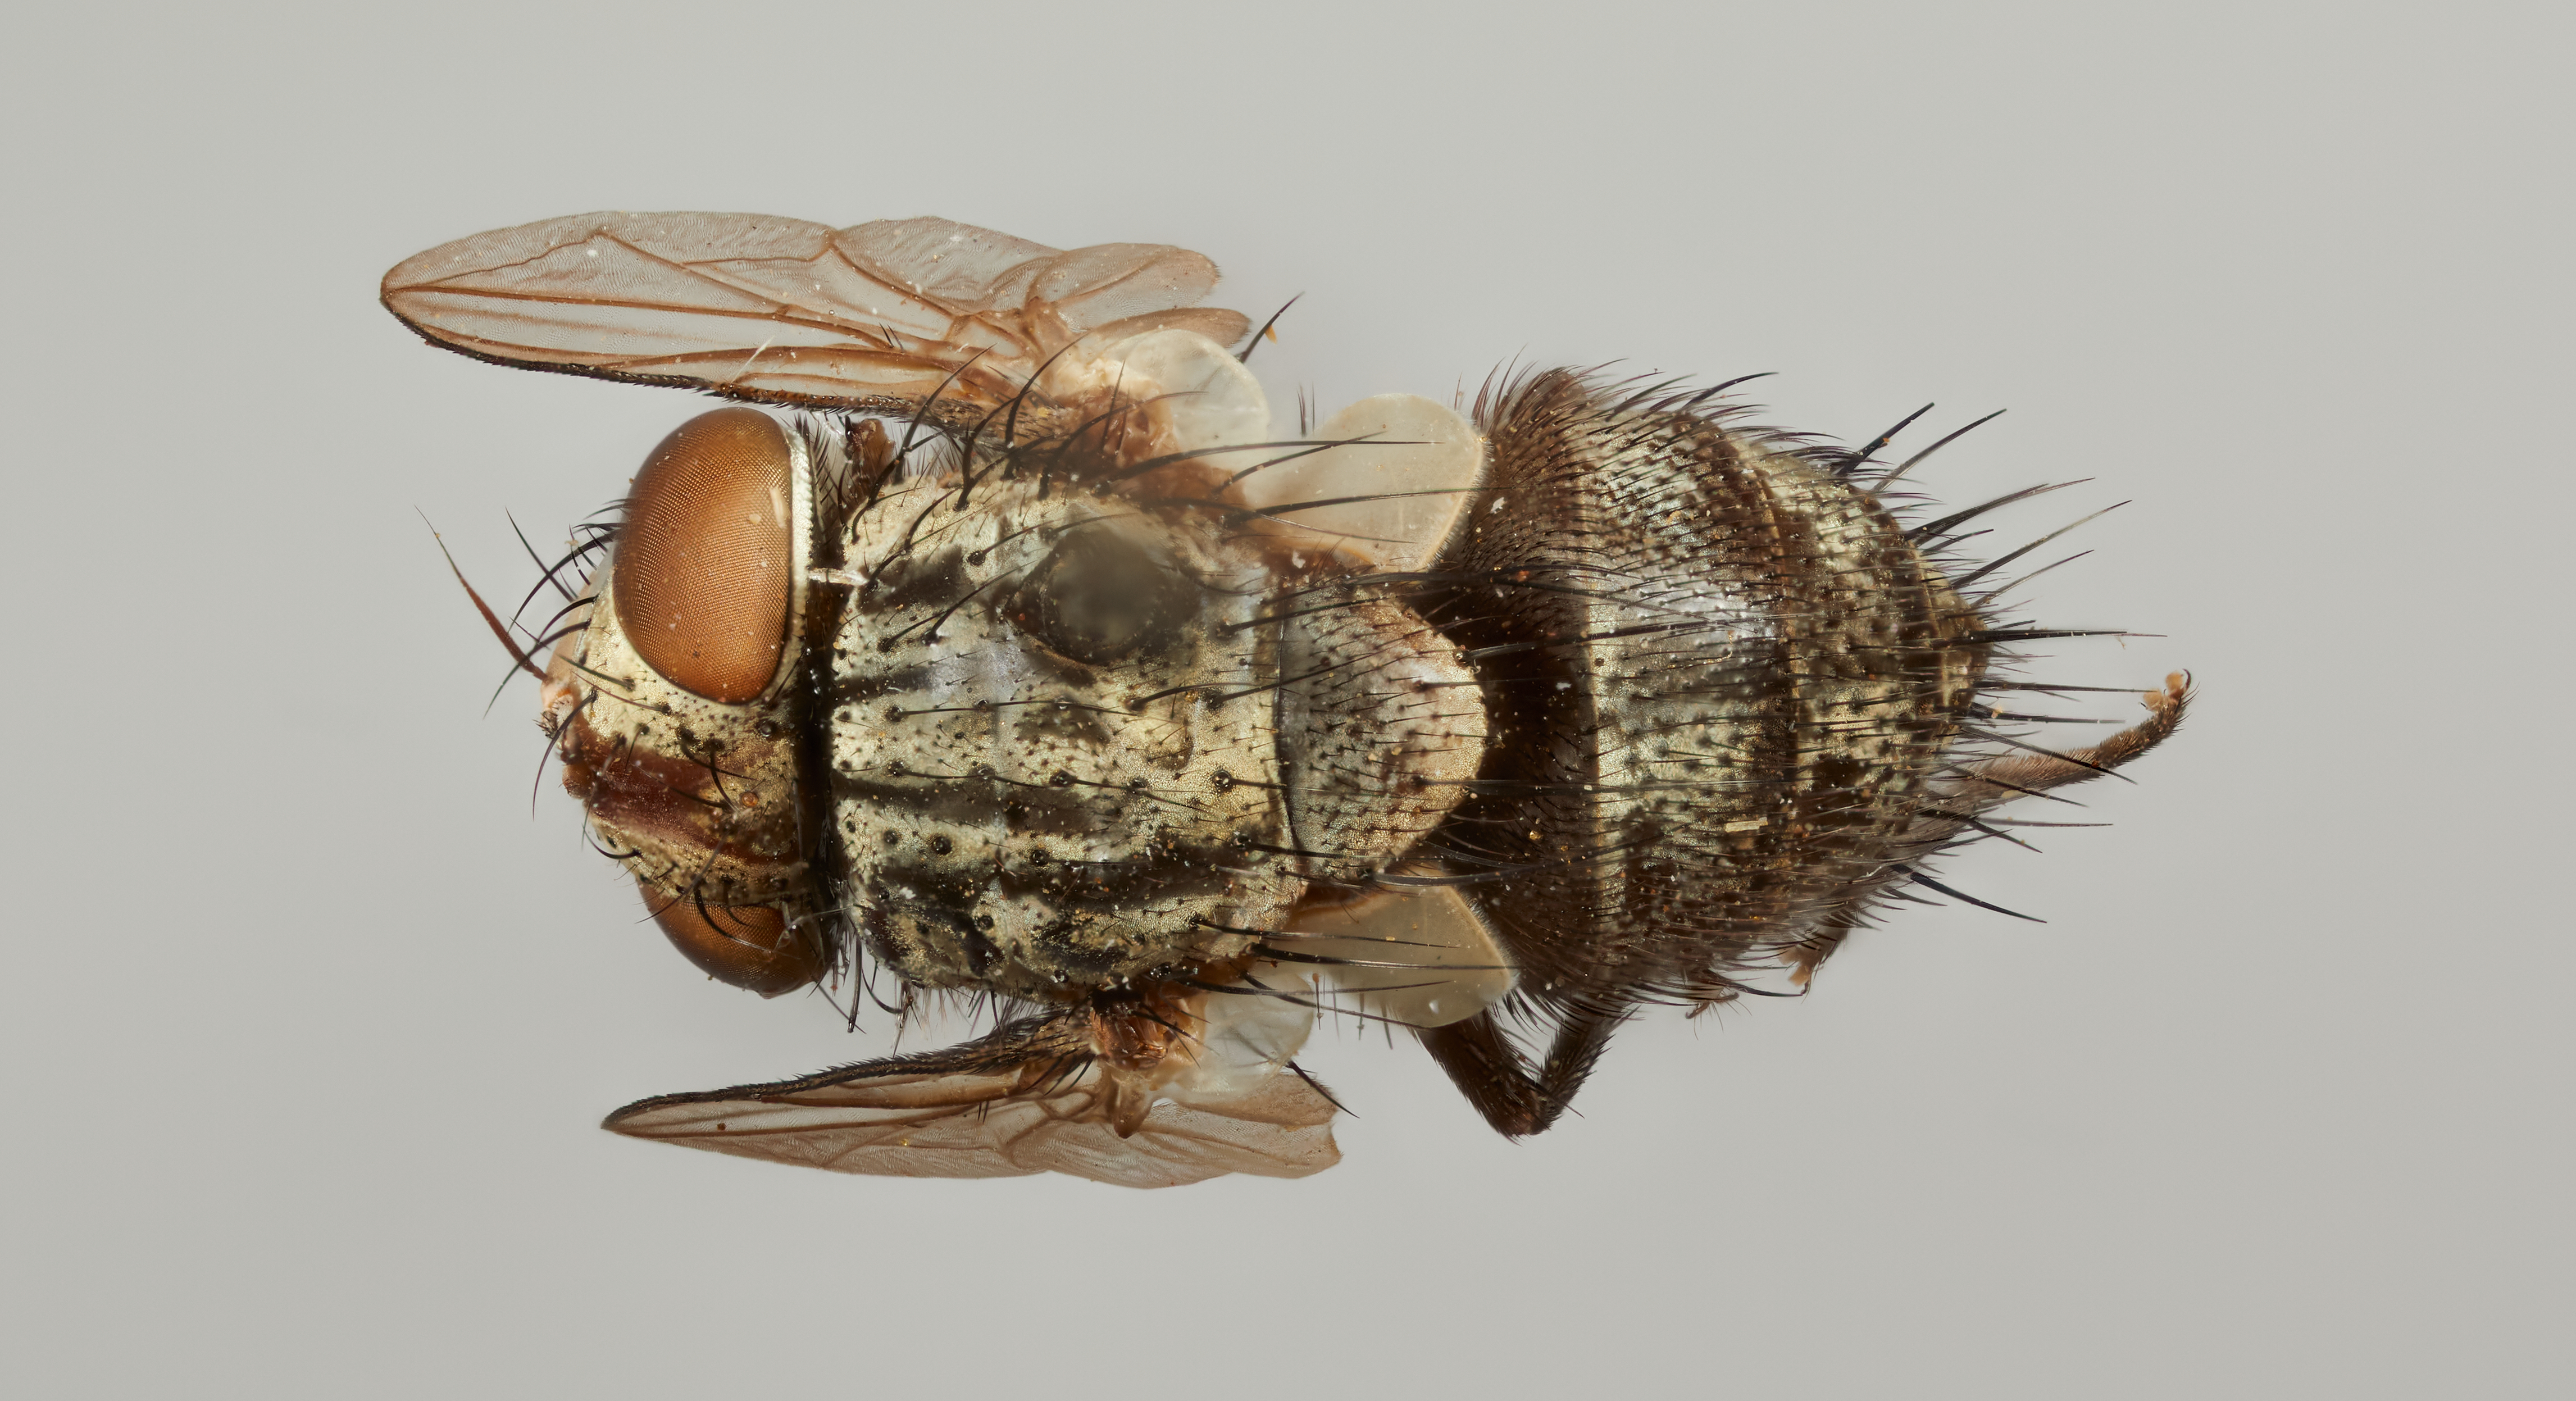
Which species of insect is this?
Zygofrontina capitis
